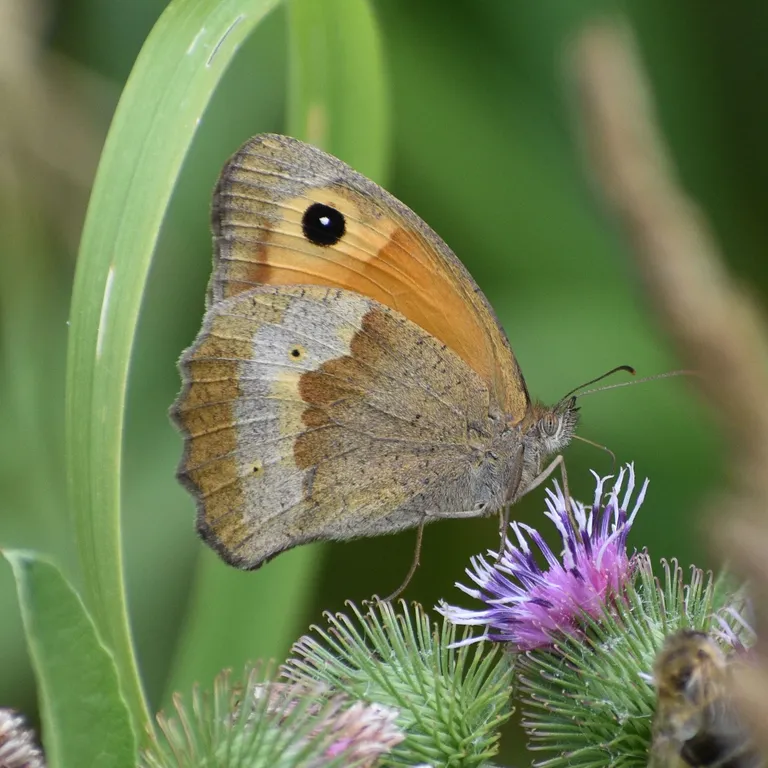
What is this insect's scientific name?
Maniola jurtina
